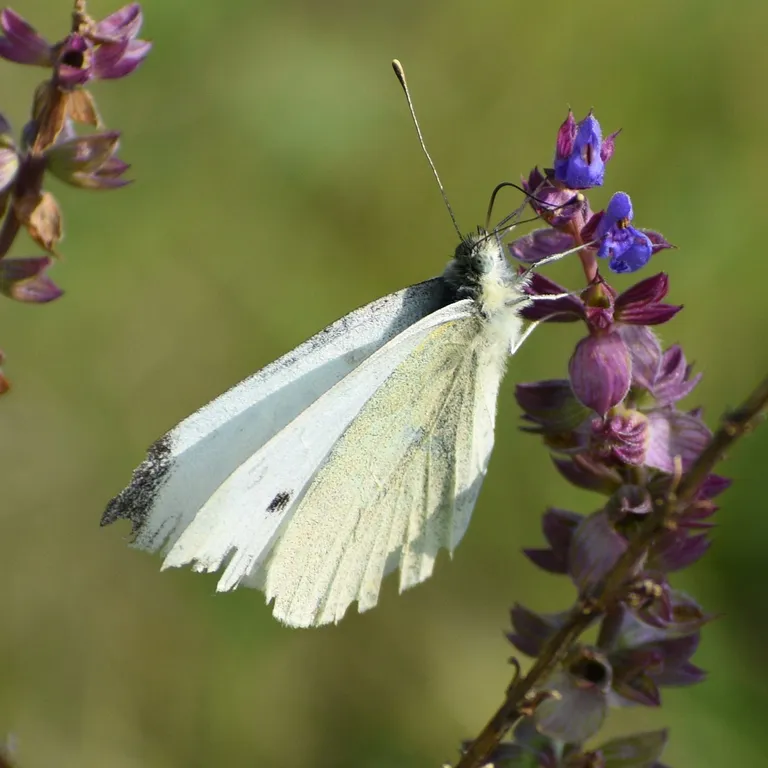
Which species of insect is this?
Pieris rapae
